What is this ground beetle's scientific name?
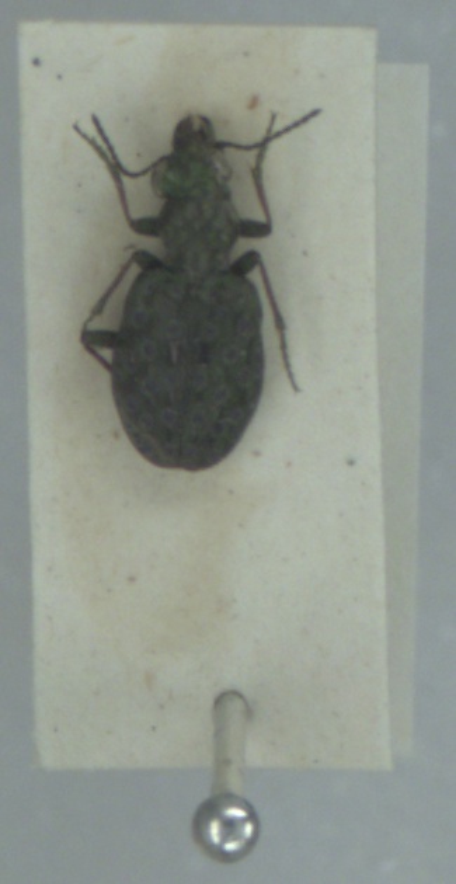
Elaphrus riparius
